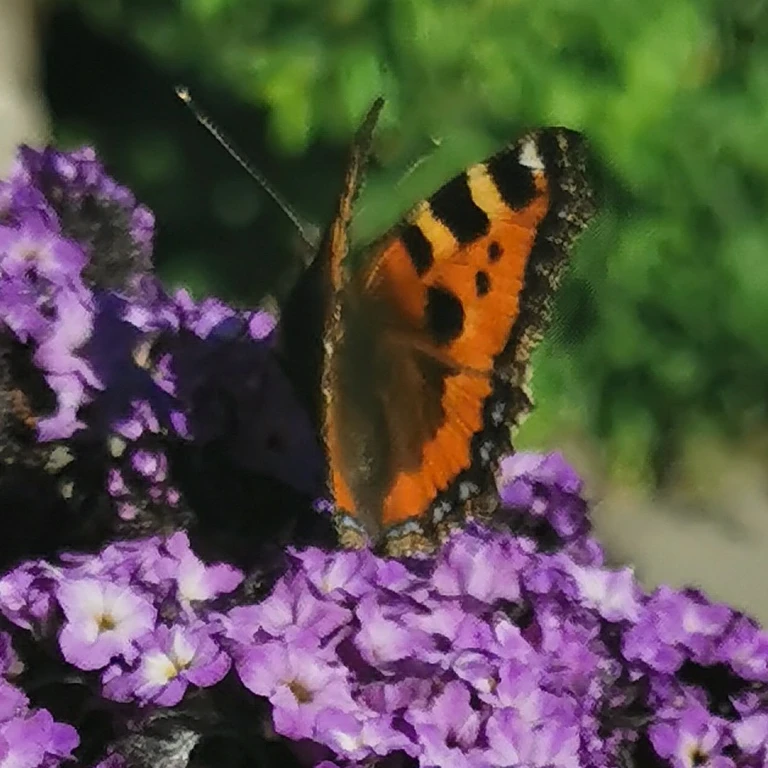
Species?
Aglais urticae
